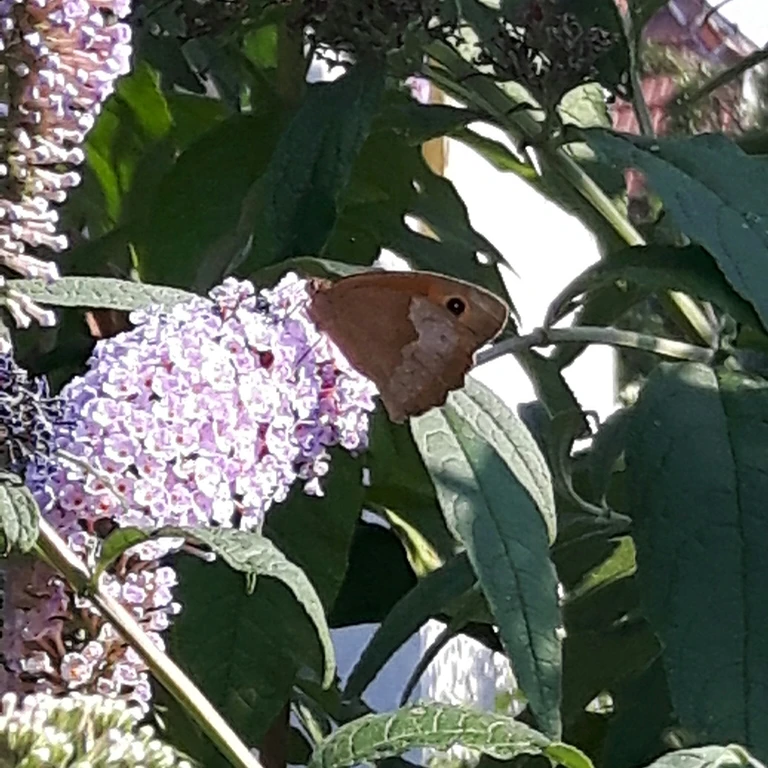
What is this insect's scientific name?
Maniola jurtina
